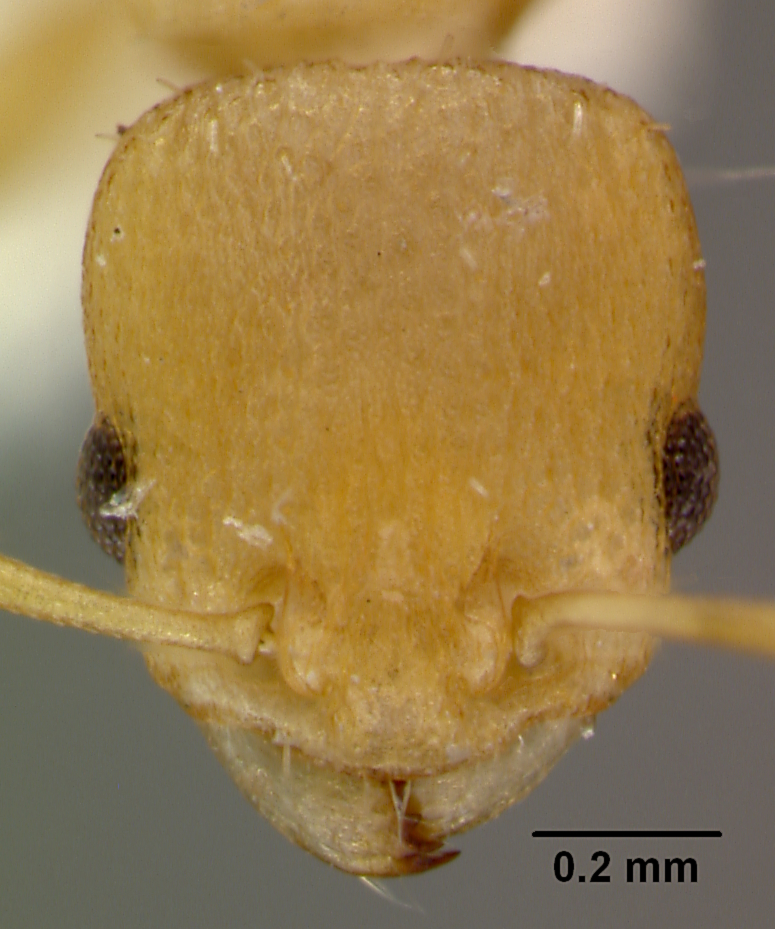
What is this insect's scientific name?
Leptothorax itinerans
